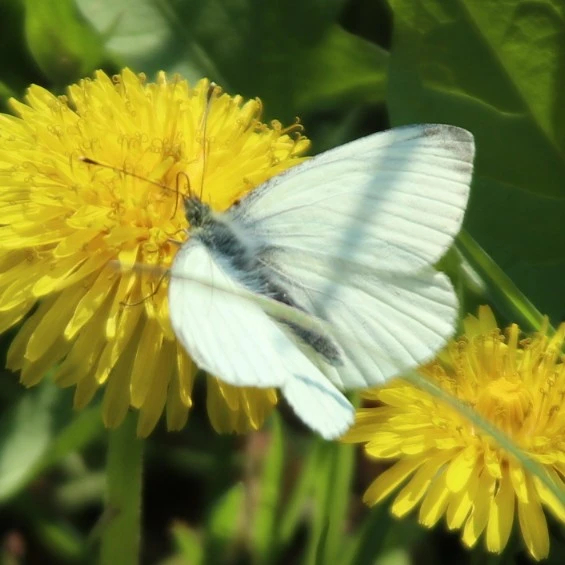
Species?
Pieris napi
